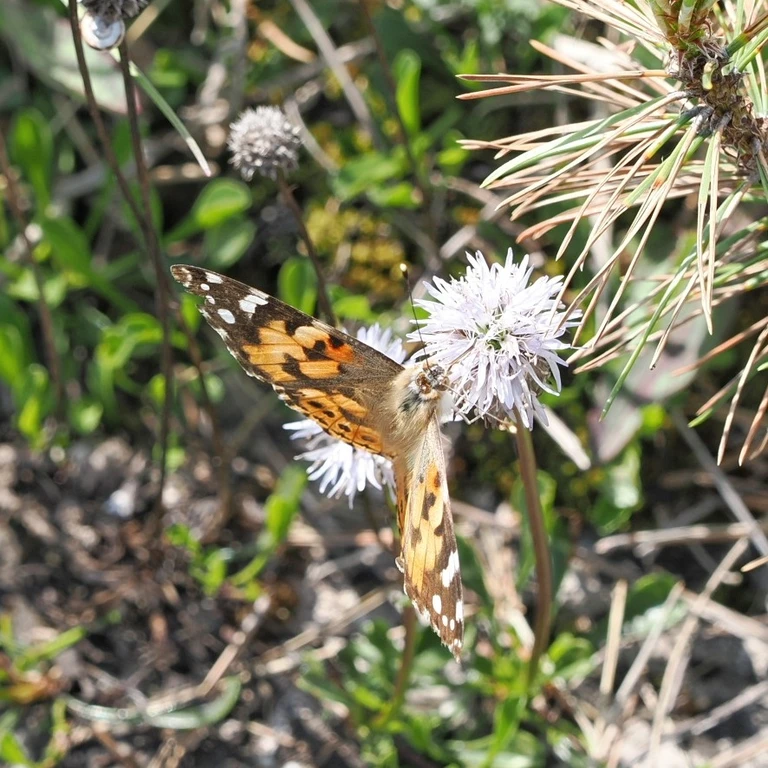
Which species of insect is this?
Vanessa cardui
